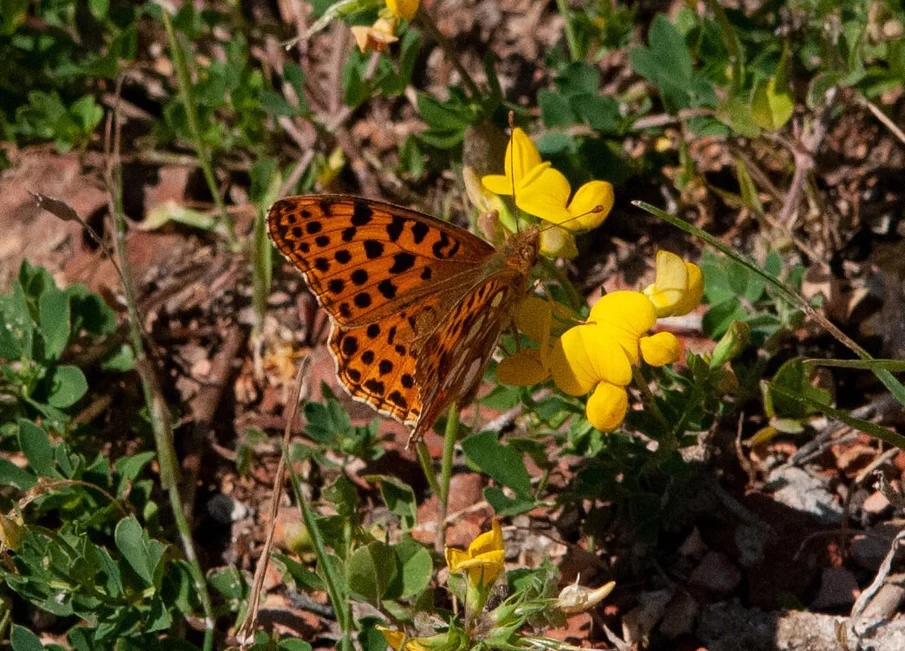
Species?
Issoria lathonia
